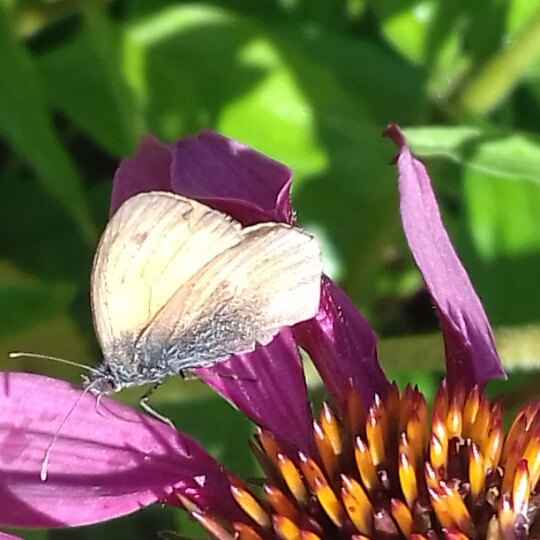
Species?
Coenonympha pamphilus
